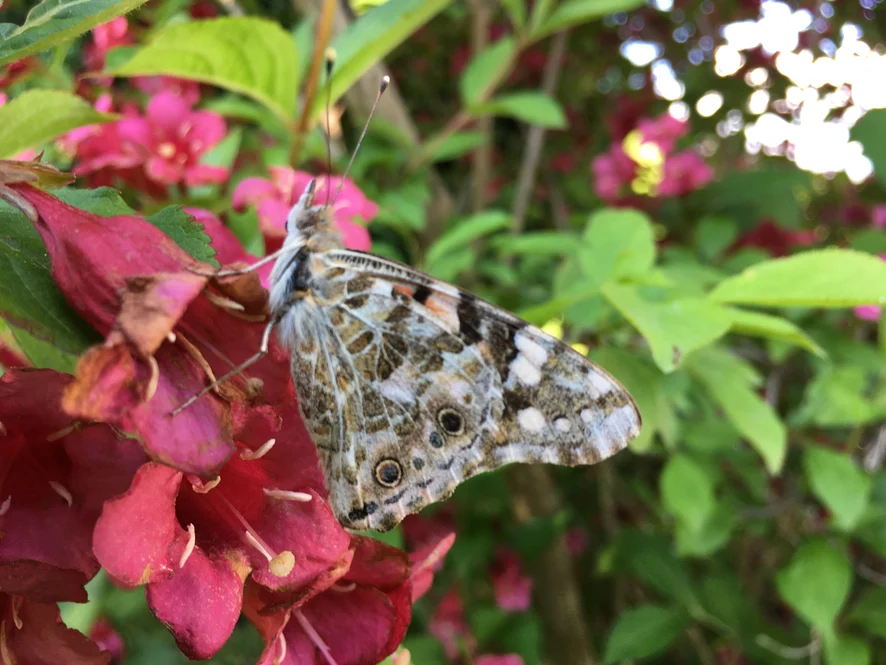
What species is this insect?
Vanessa cardui
